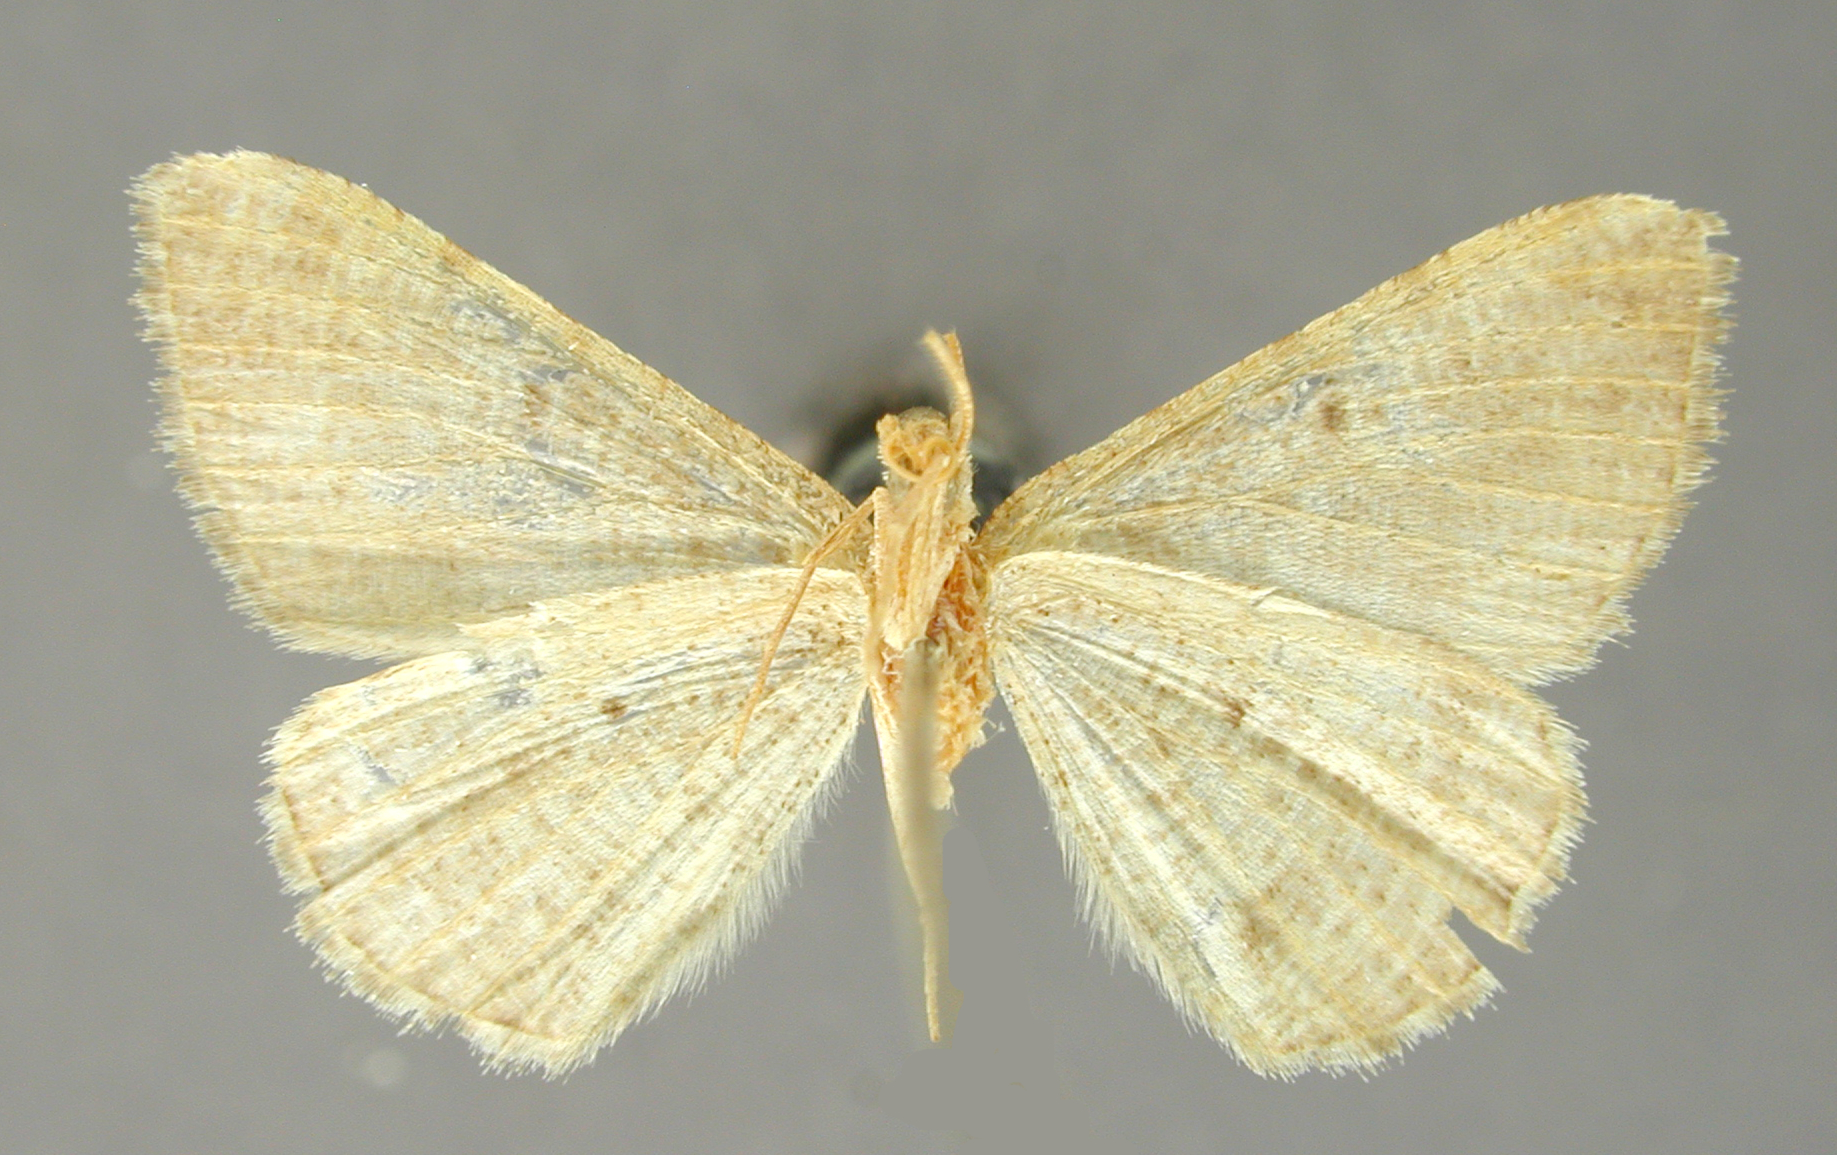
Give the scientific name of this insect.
Tephrinopsis indeterminata
